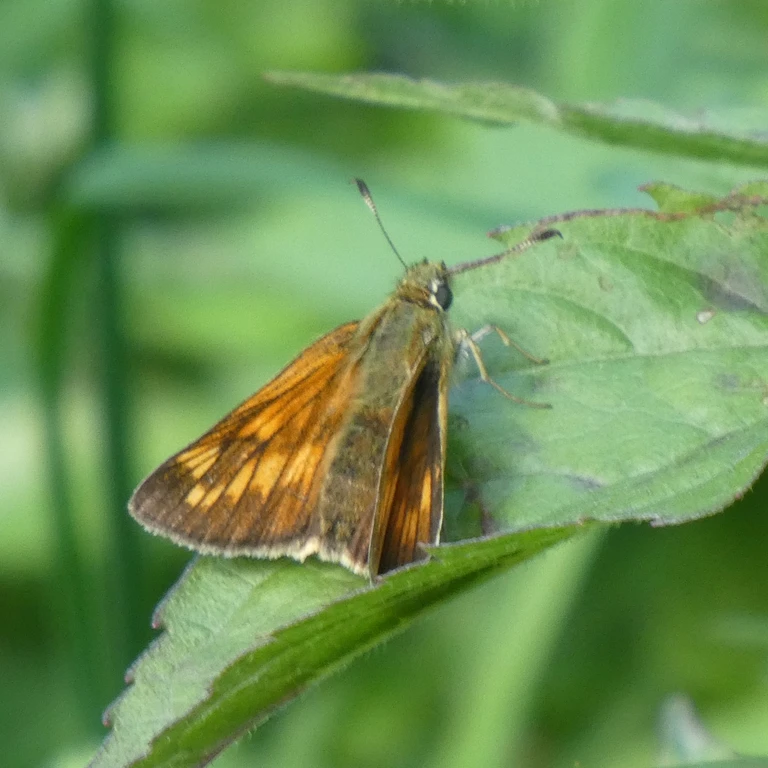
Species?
Ochlodes sylvanus (also Ochlodes venata)
